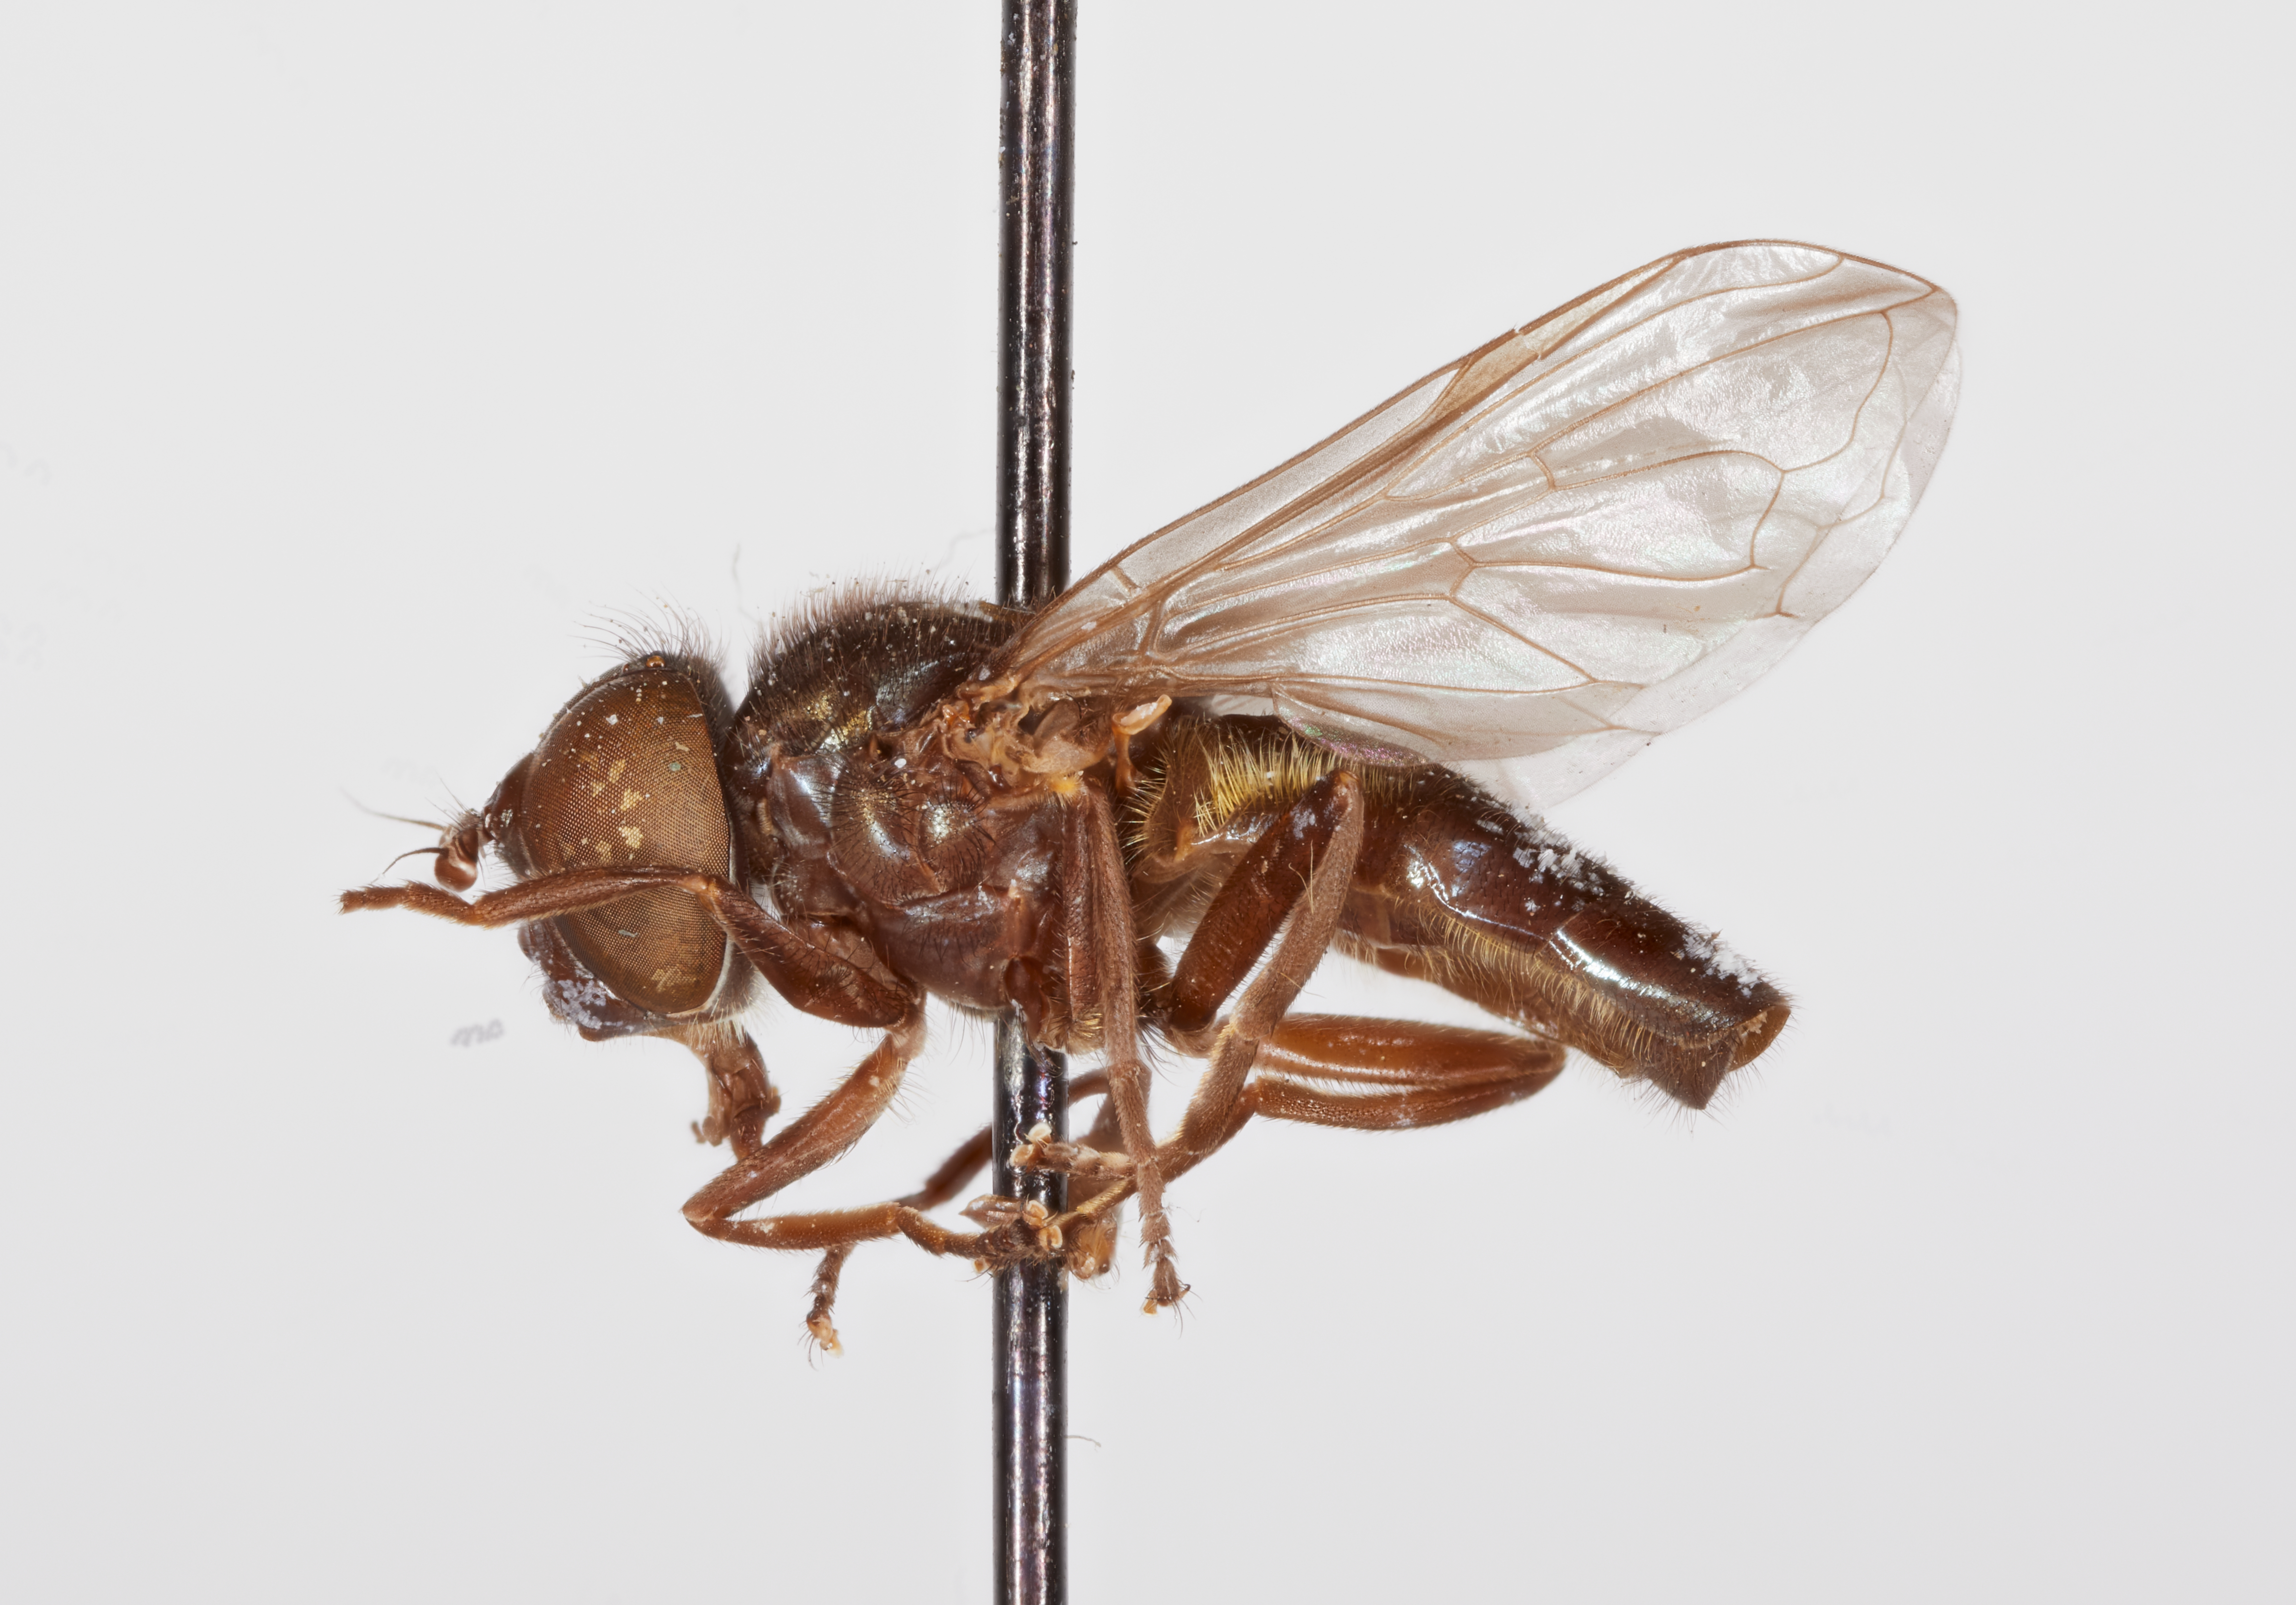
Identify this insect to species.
Chrysogaster chilosioides
